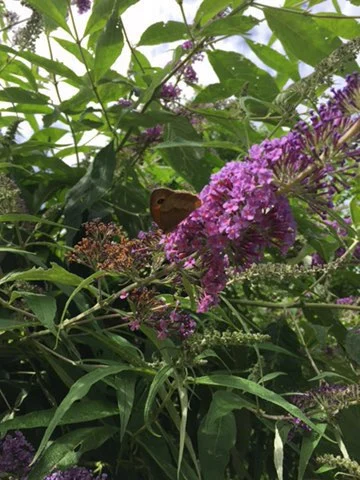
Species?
Maniola jurtina
